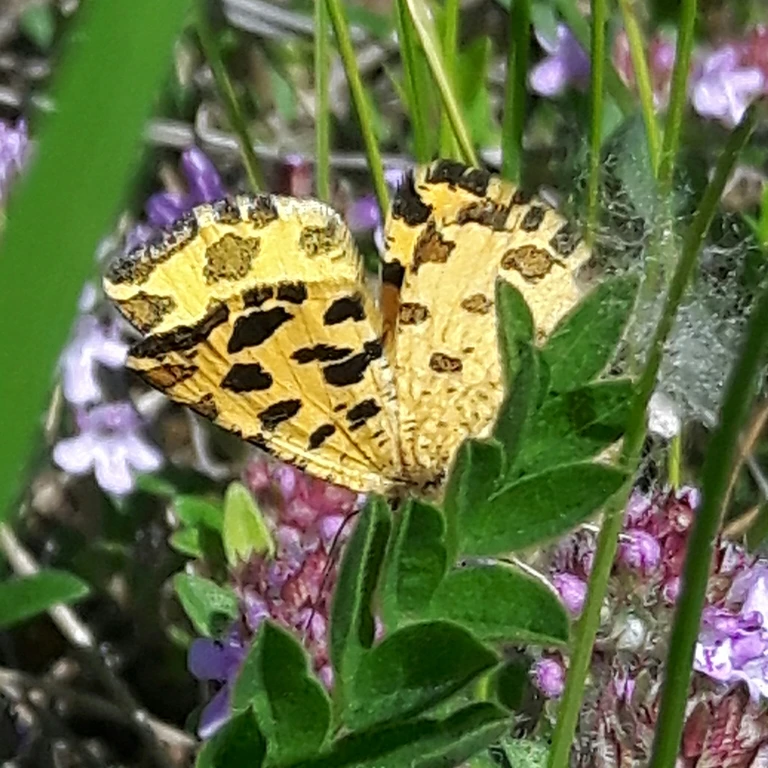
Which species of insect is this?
Pseudopanthera macularia
